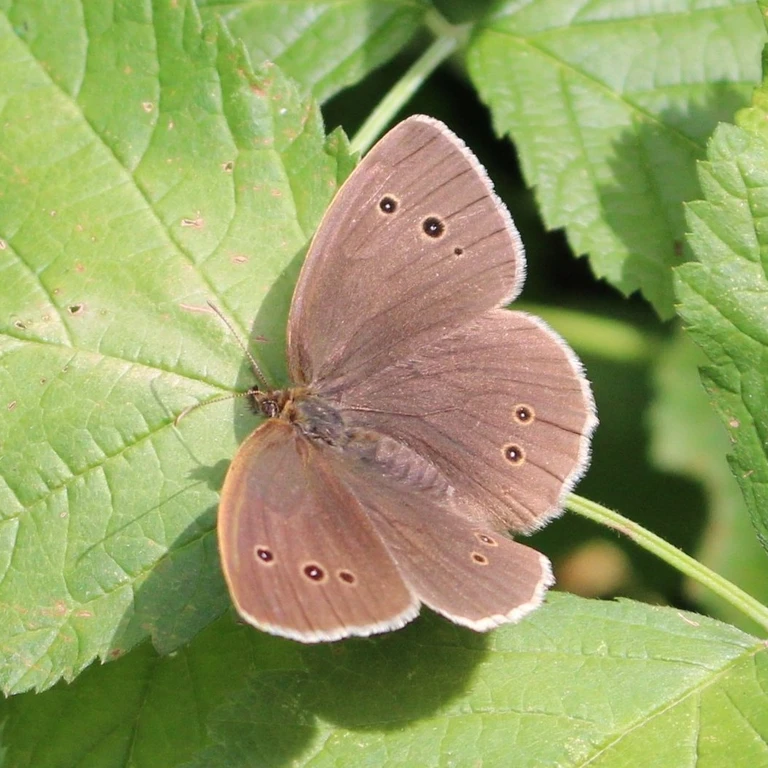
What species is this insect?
Aphantopus hyperantus
